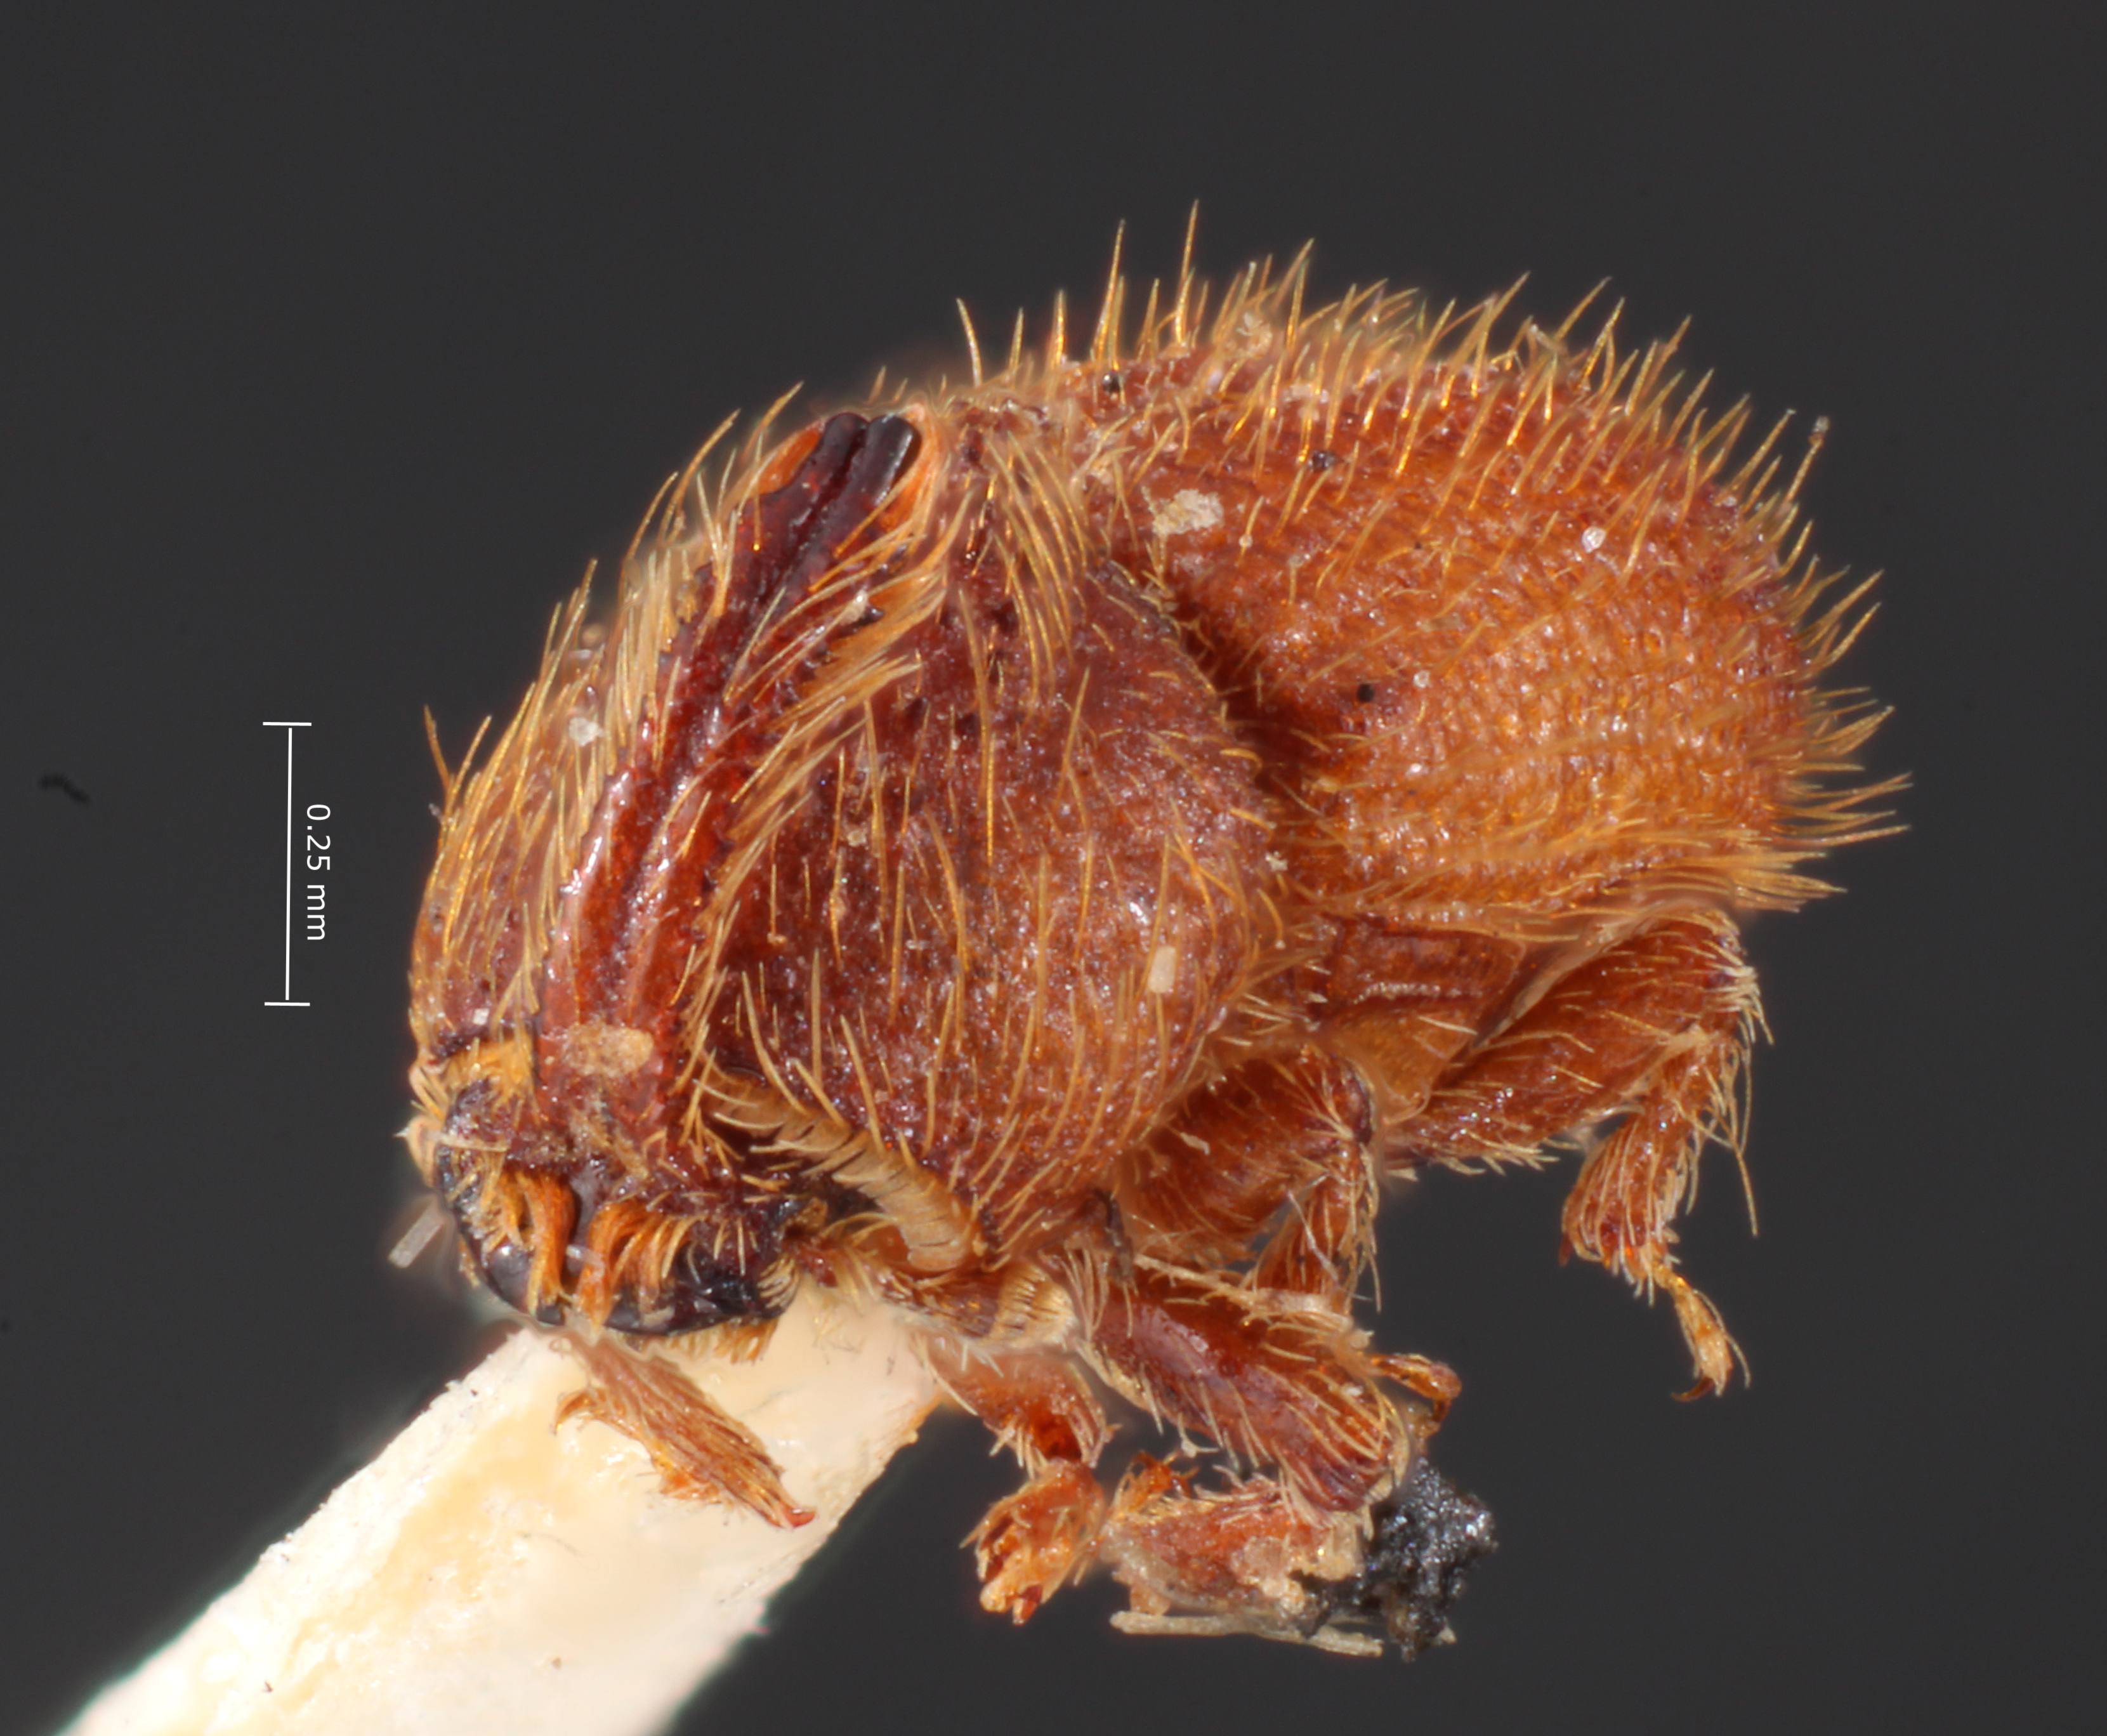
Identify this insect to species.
Cactopinus hubbardi
